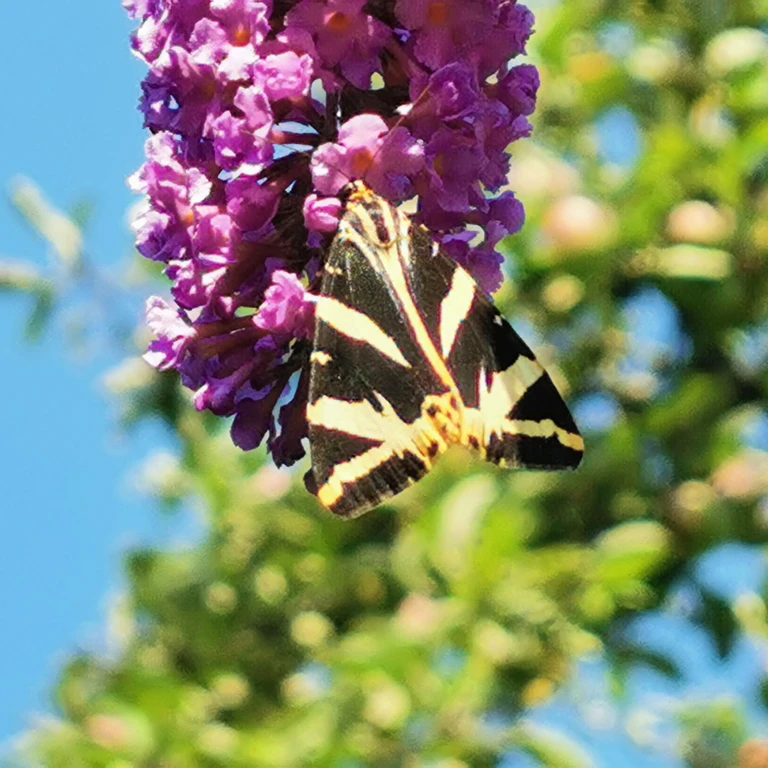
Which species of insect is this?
Euplagia quadripunctaria
